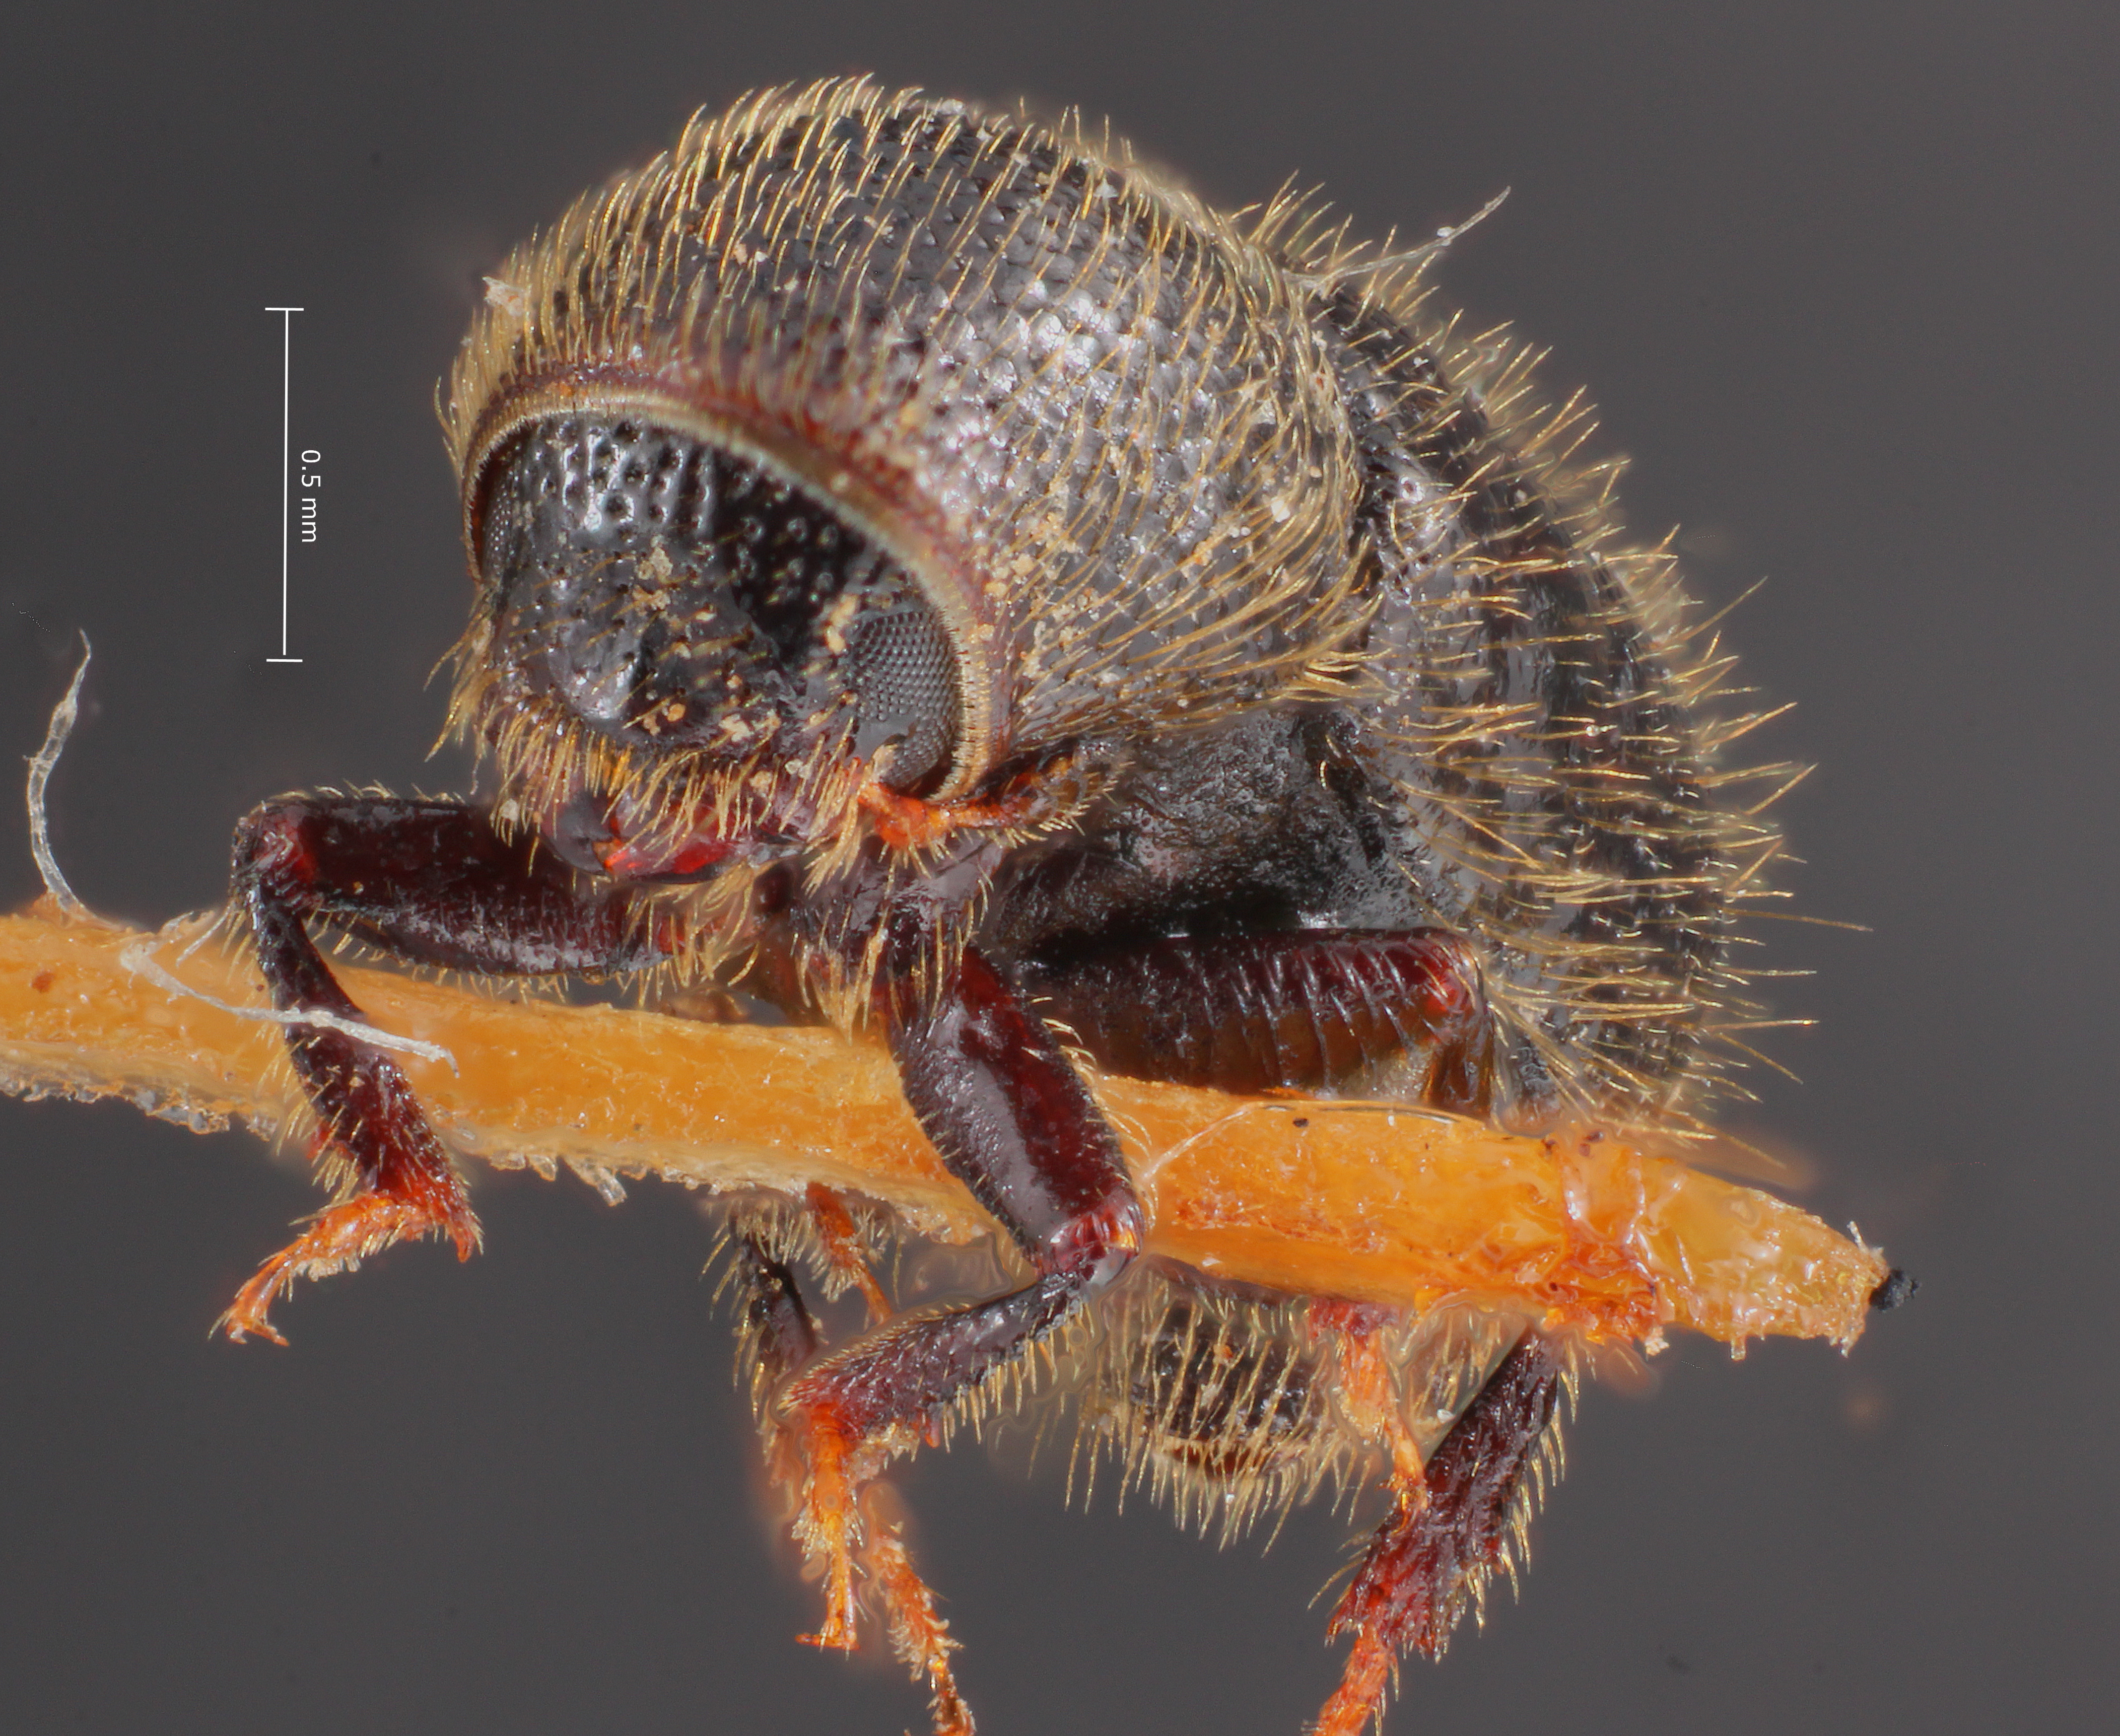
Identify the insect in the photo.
Conophthorus flexilis
